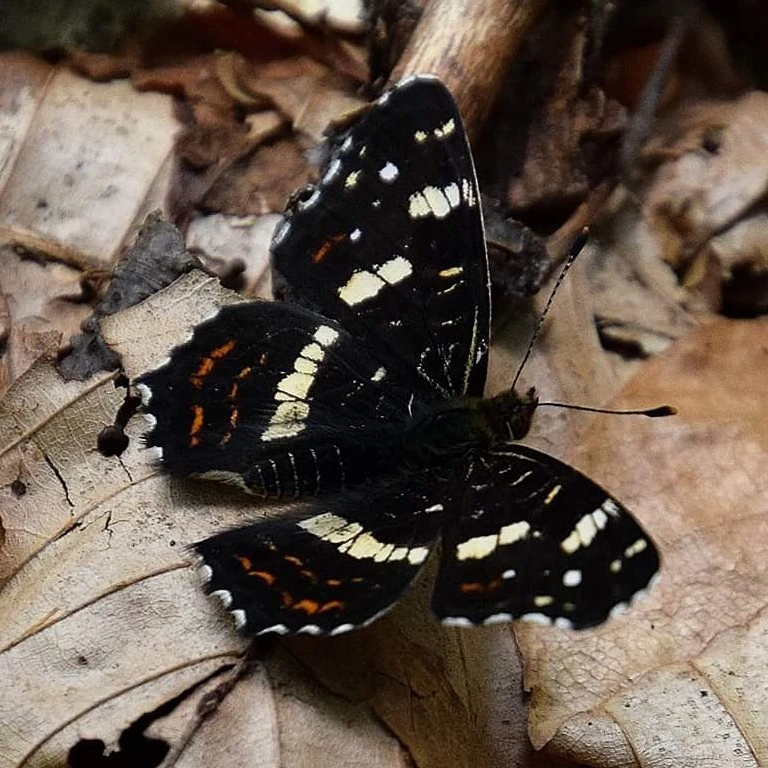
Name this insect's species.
Araschnia levana
